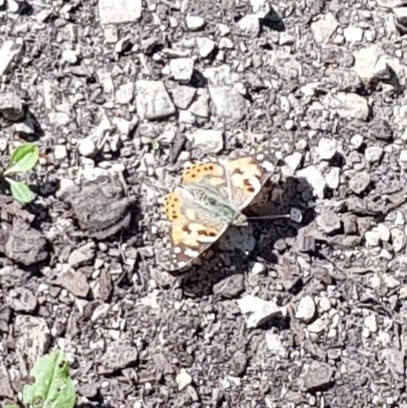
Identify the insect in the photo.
Vanessa cardui
